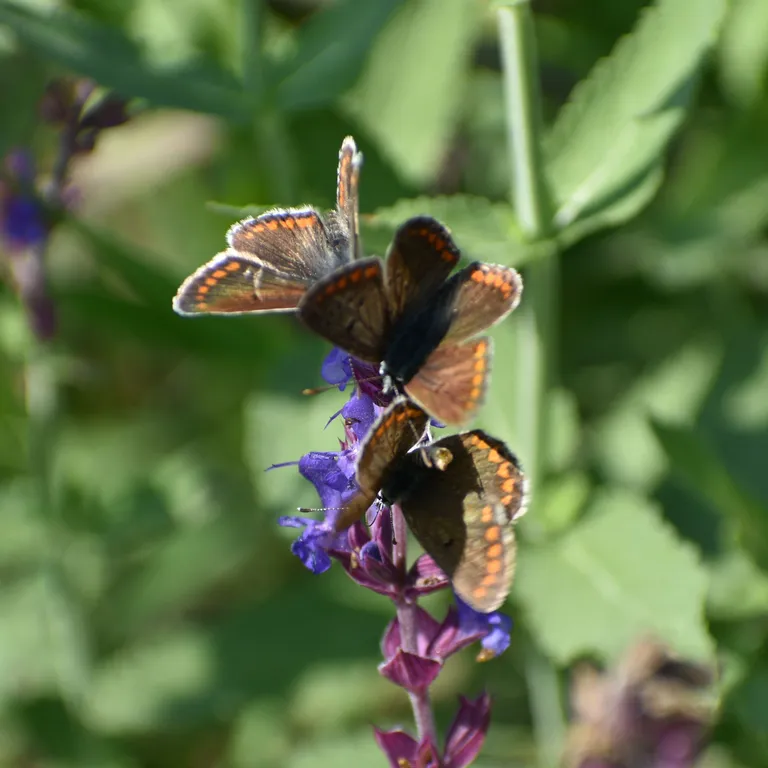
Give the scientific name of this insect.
Aricia agestis/artaxerxes
